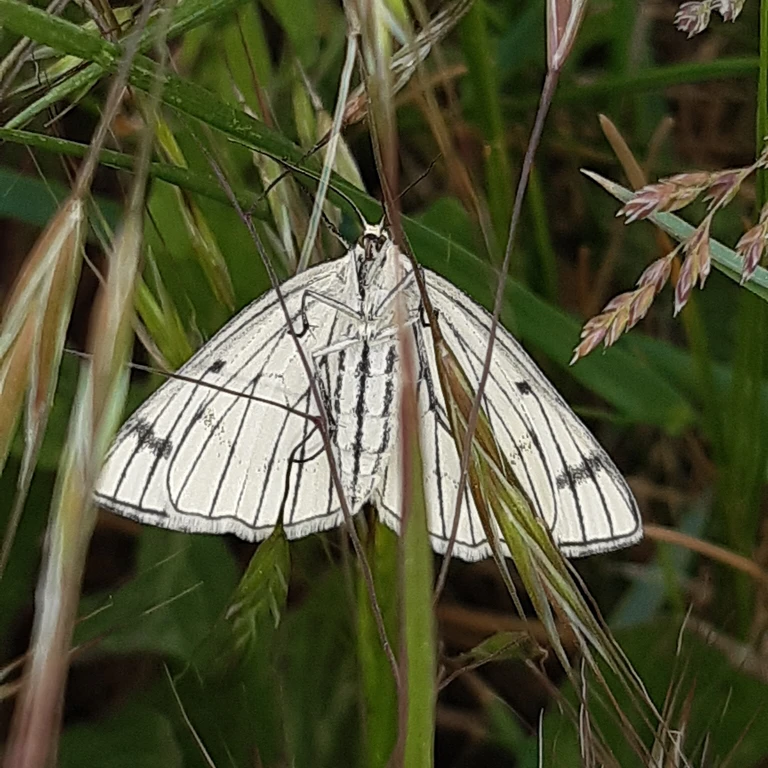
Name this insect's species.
Siona lineata
